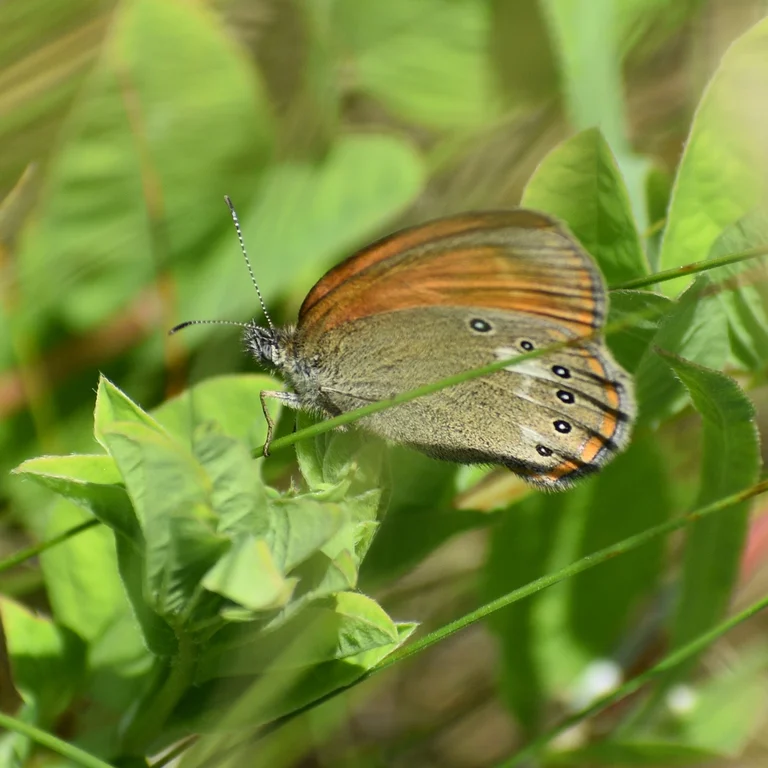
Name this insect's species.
Coenonympha glycerion (also Coenonympha iphis)
